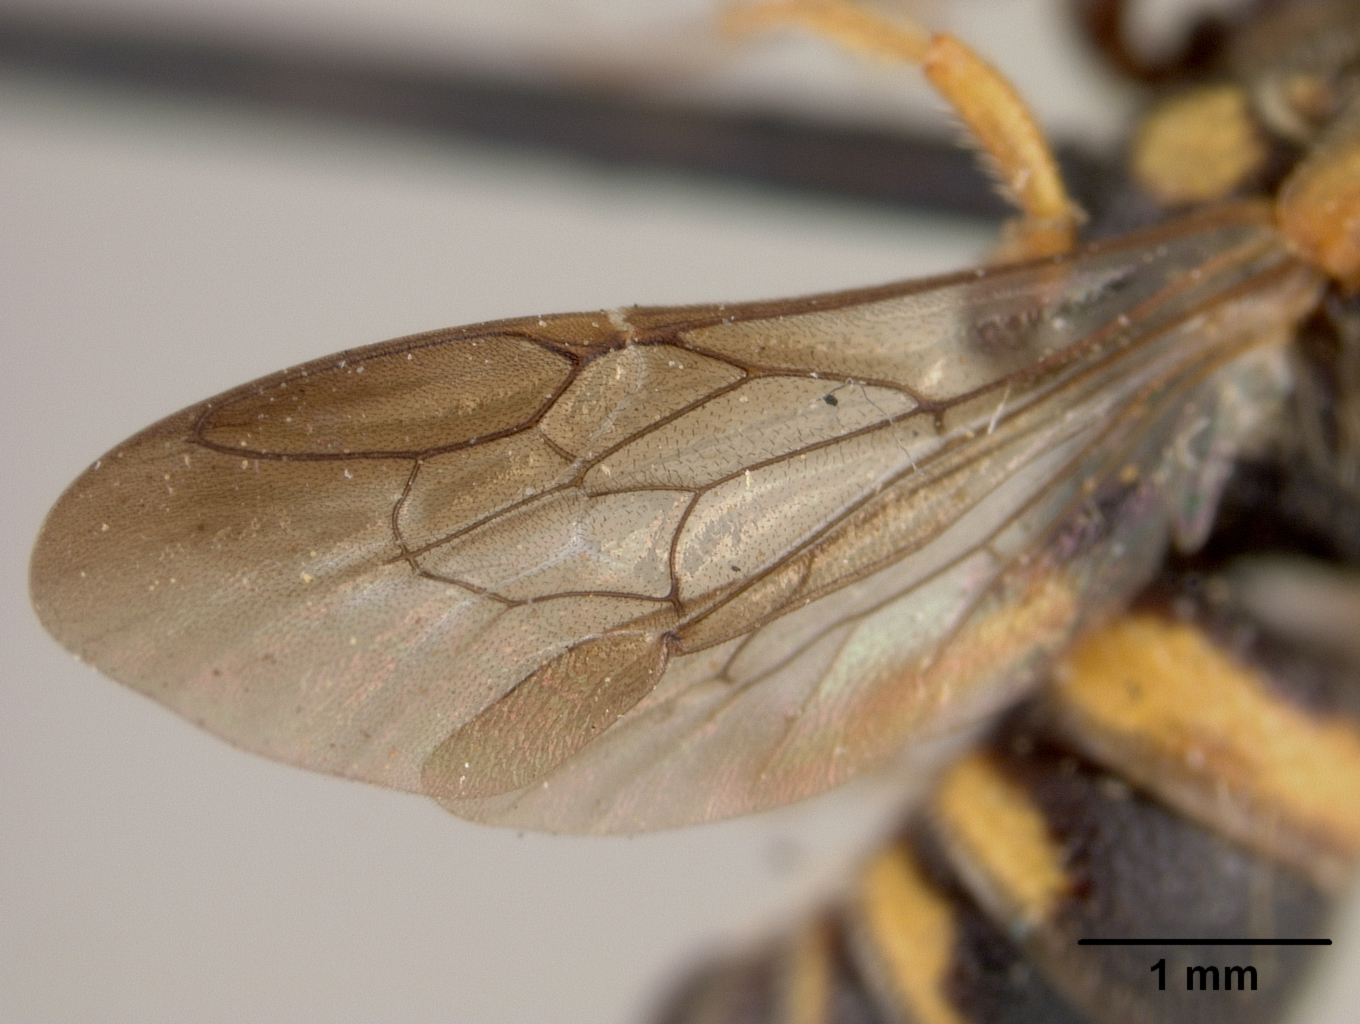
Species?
Stelis louisae
